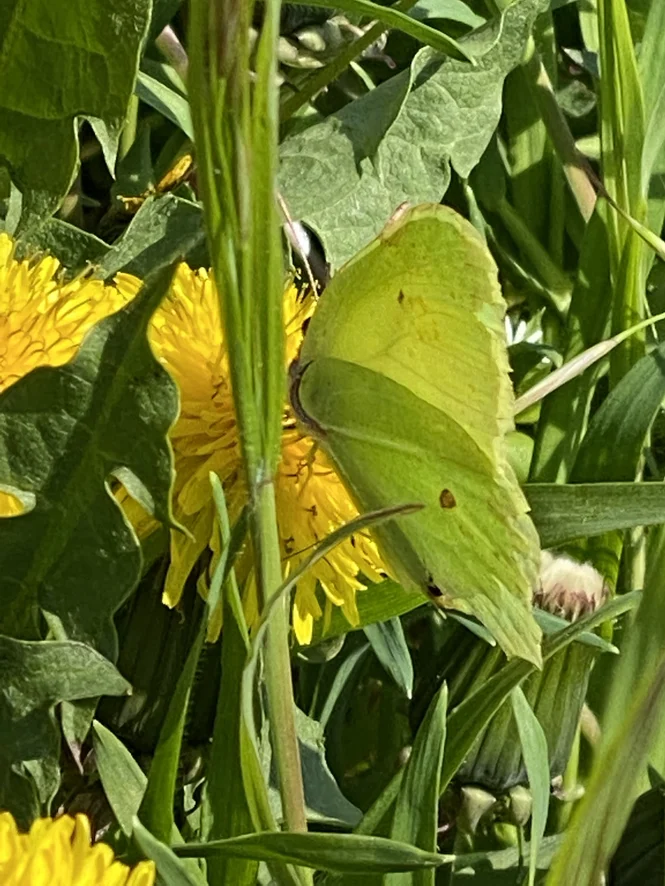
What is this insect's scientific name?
Gonepteryx rhamni
